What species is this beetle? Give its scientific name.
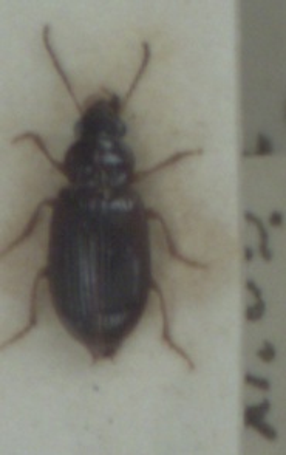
Bradycellus harpalinus
